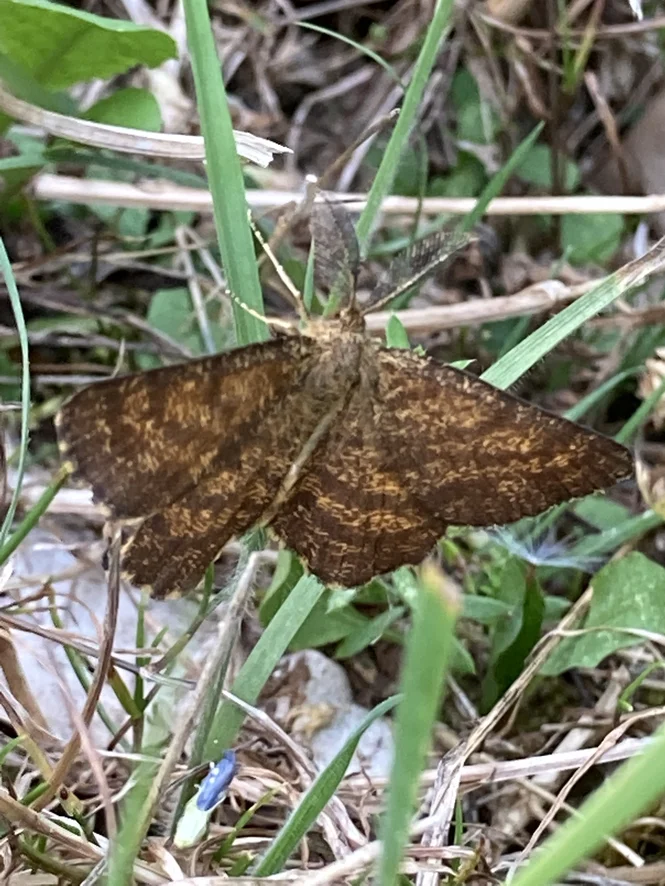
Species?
Ematurga atomaria
